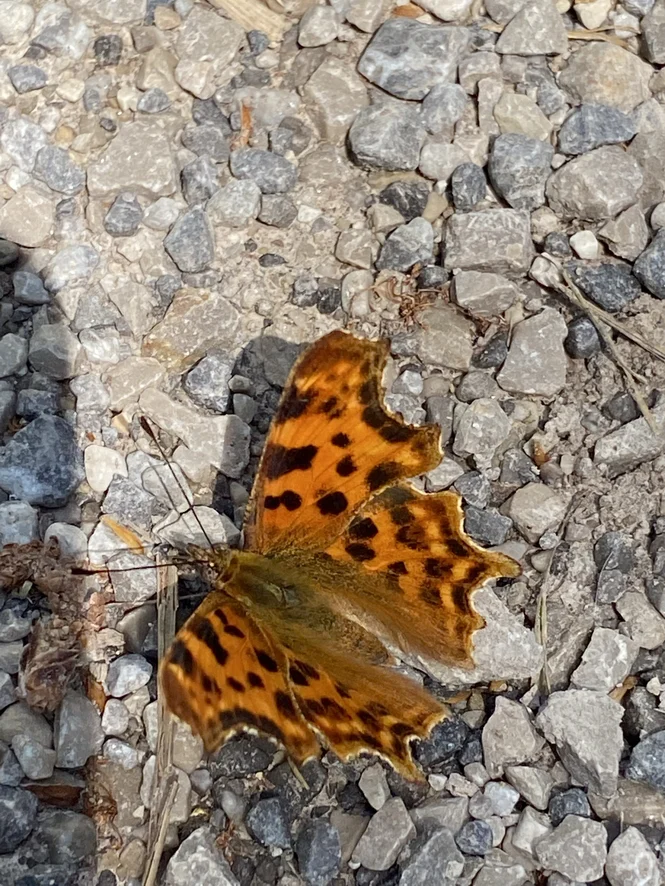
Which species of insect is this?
Polygonia c-album
